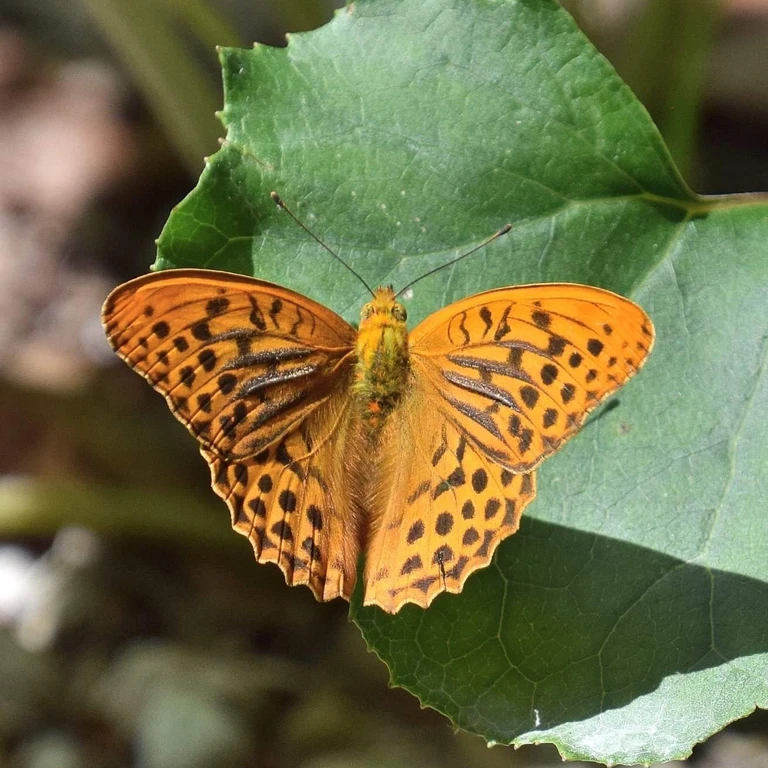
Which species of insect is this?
Argynnis paphia
